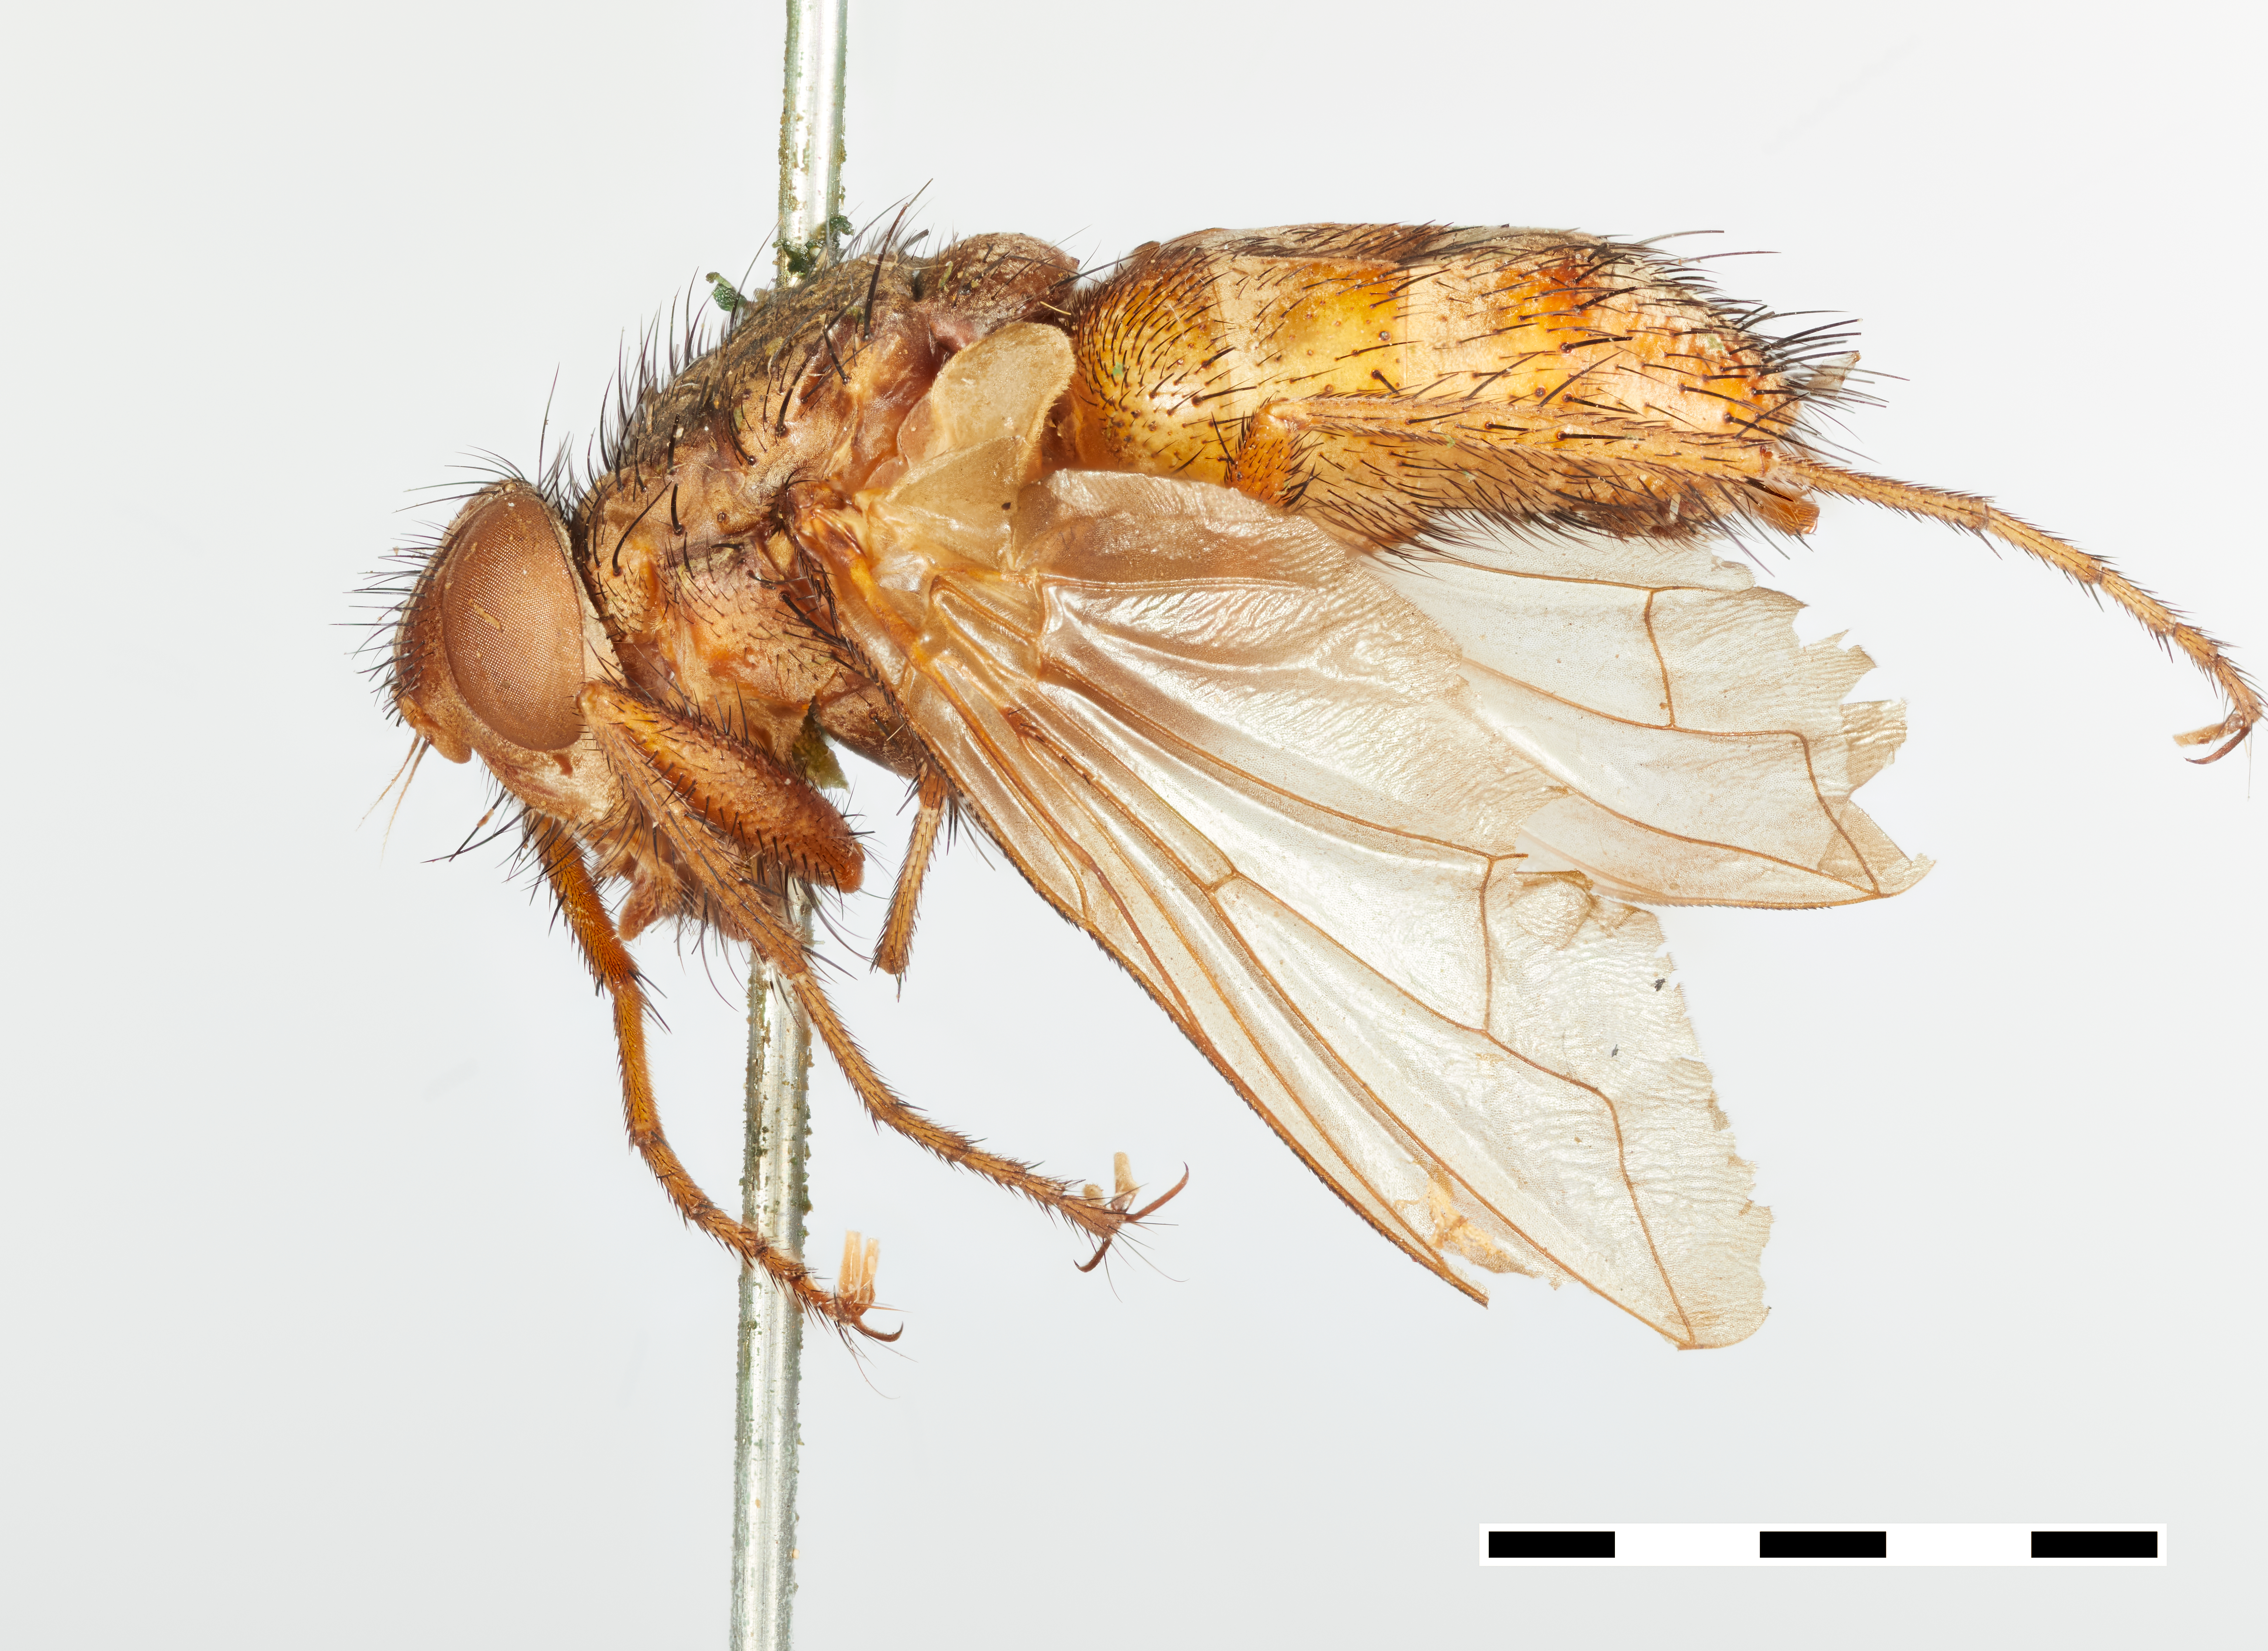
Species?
Megaparia flaveola
